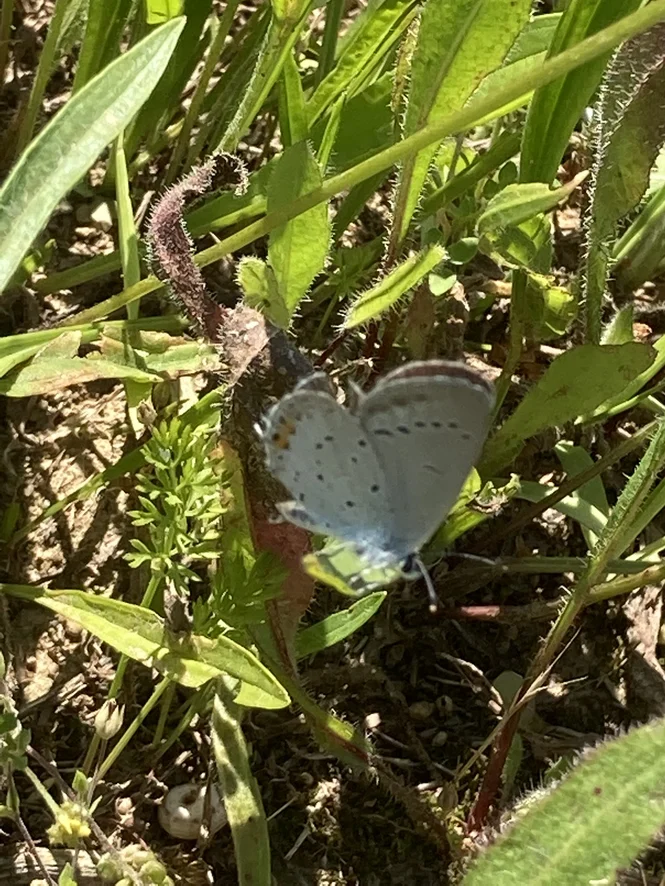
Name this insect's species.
Cupido argiades (also Elkalyce argiades)
